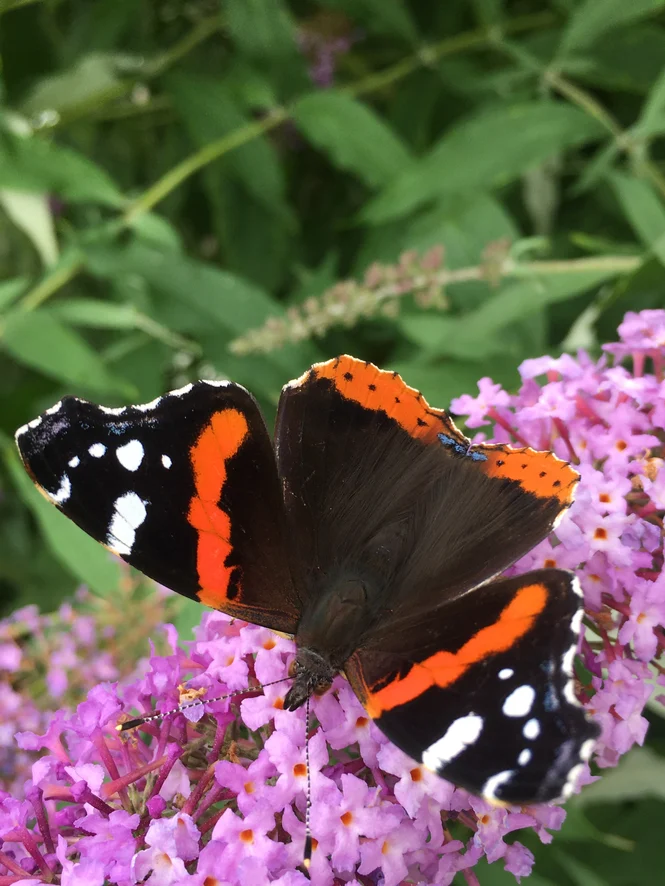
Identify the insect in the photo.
Vanessa atalanta
